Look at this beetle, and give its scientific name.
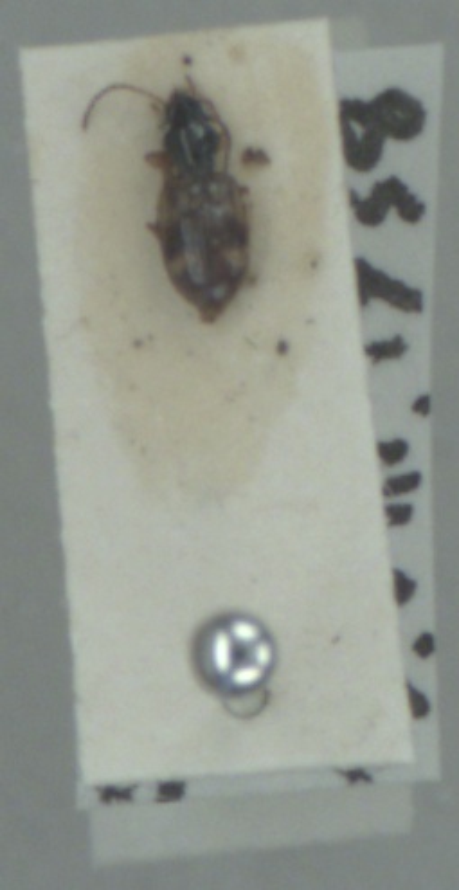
Bembidion articulatum
